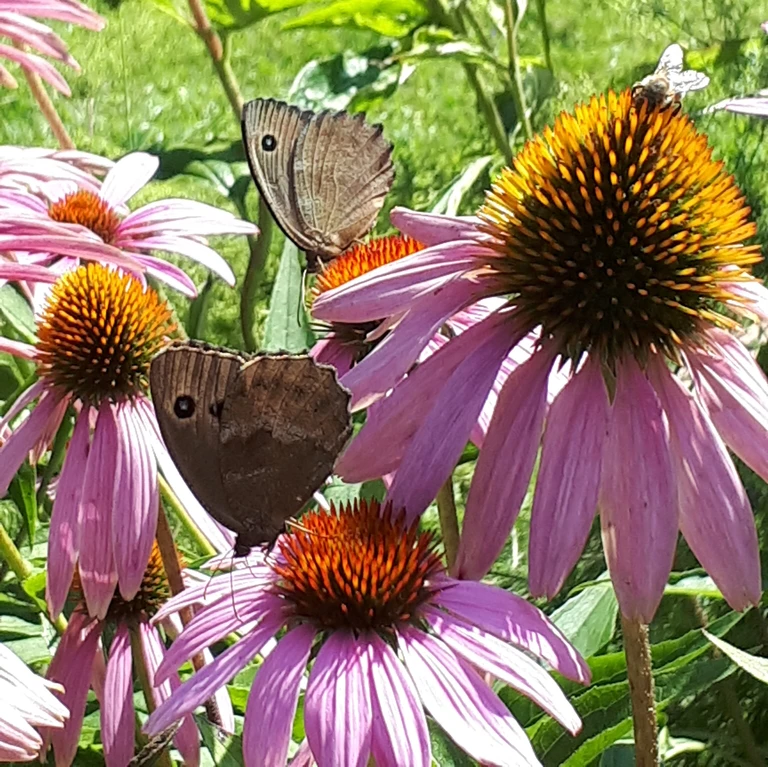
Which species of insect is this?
Minois dryas
